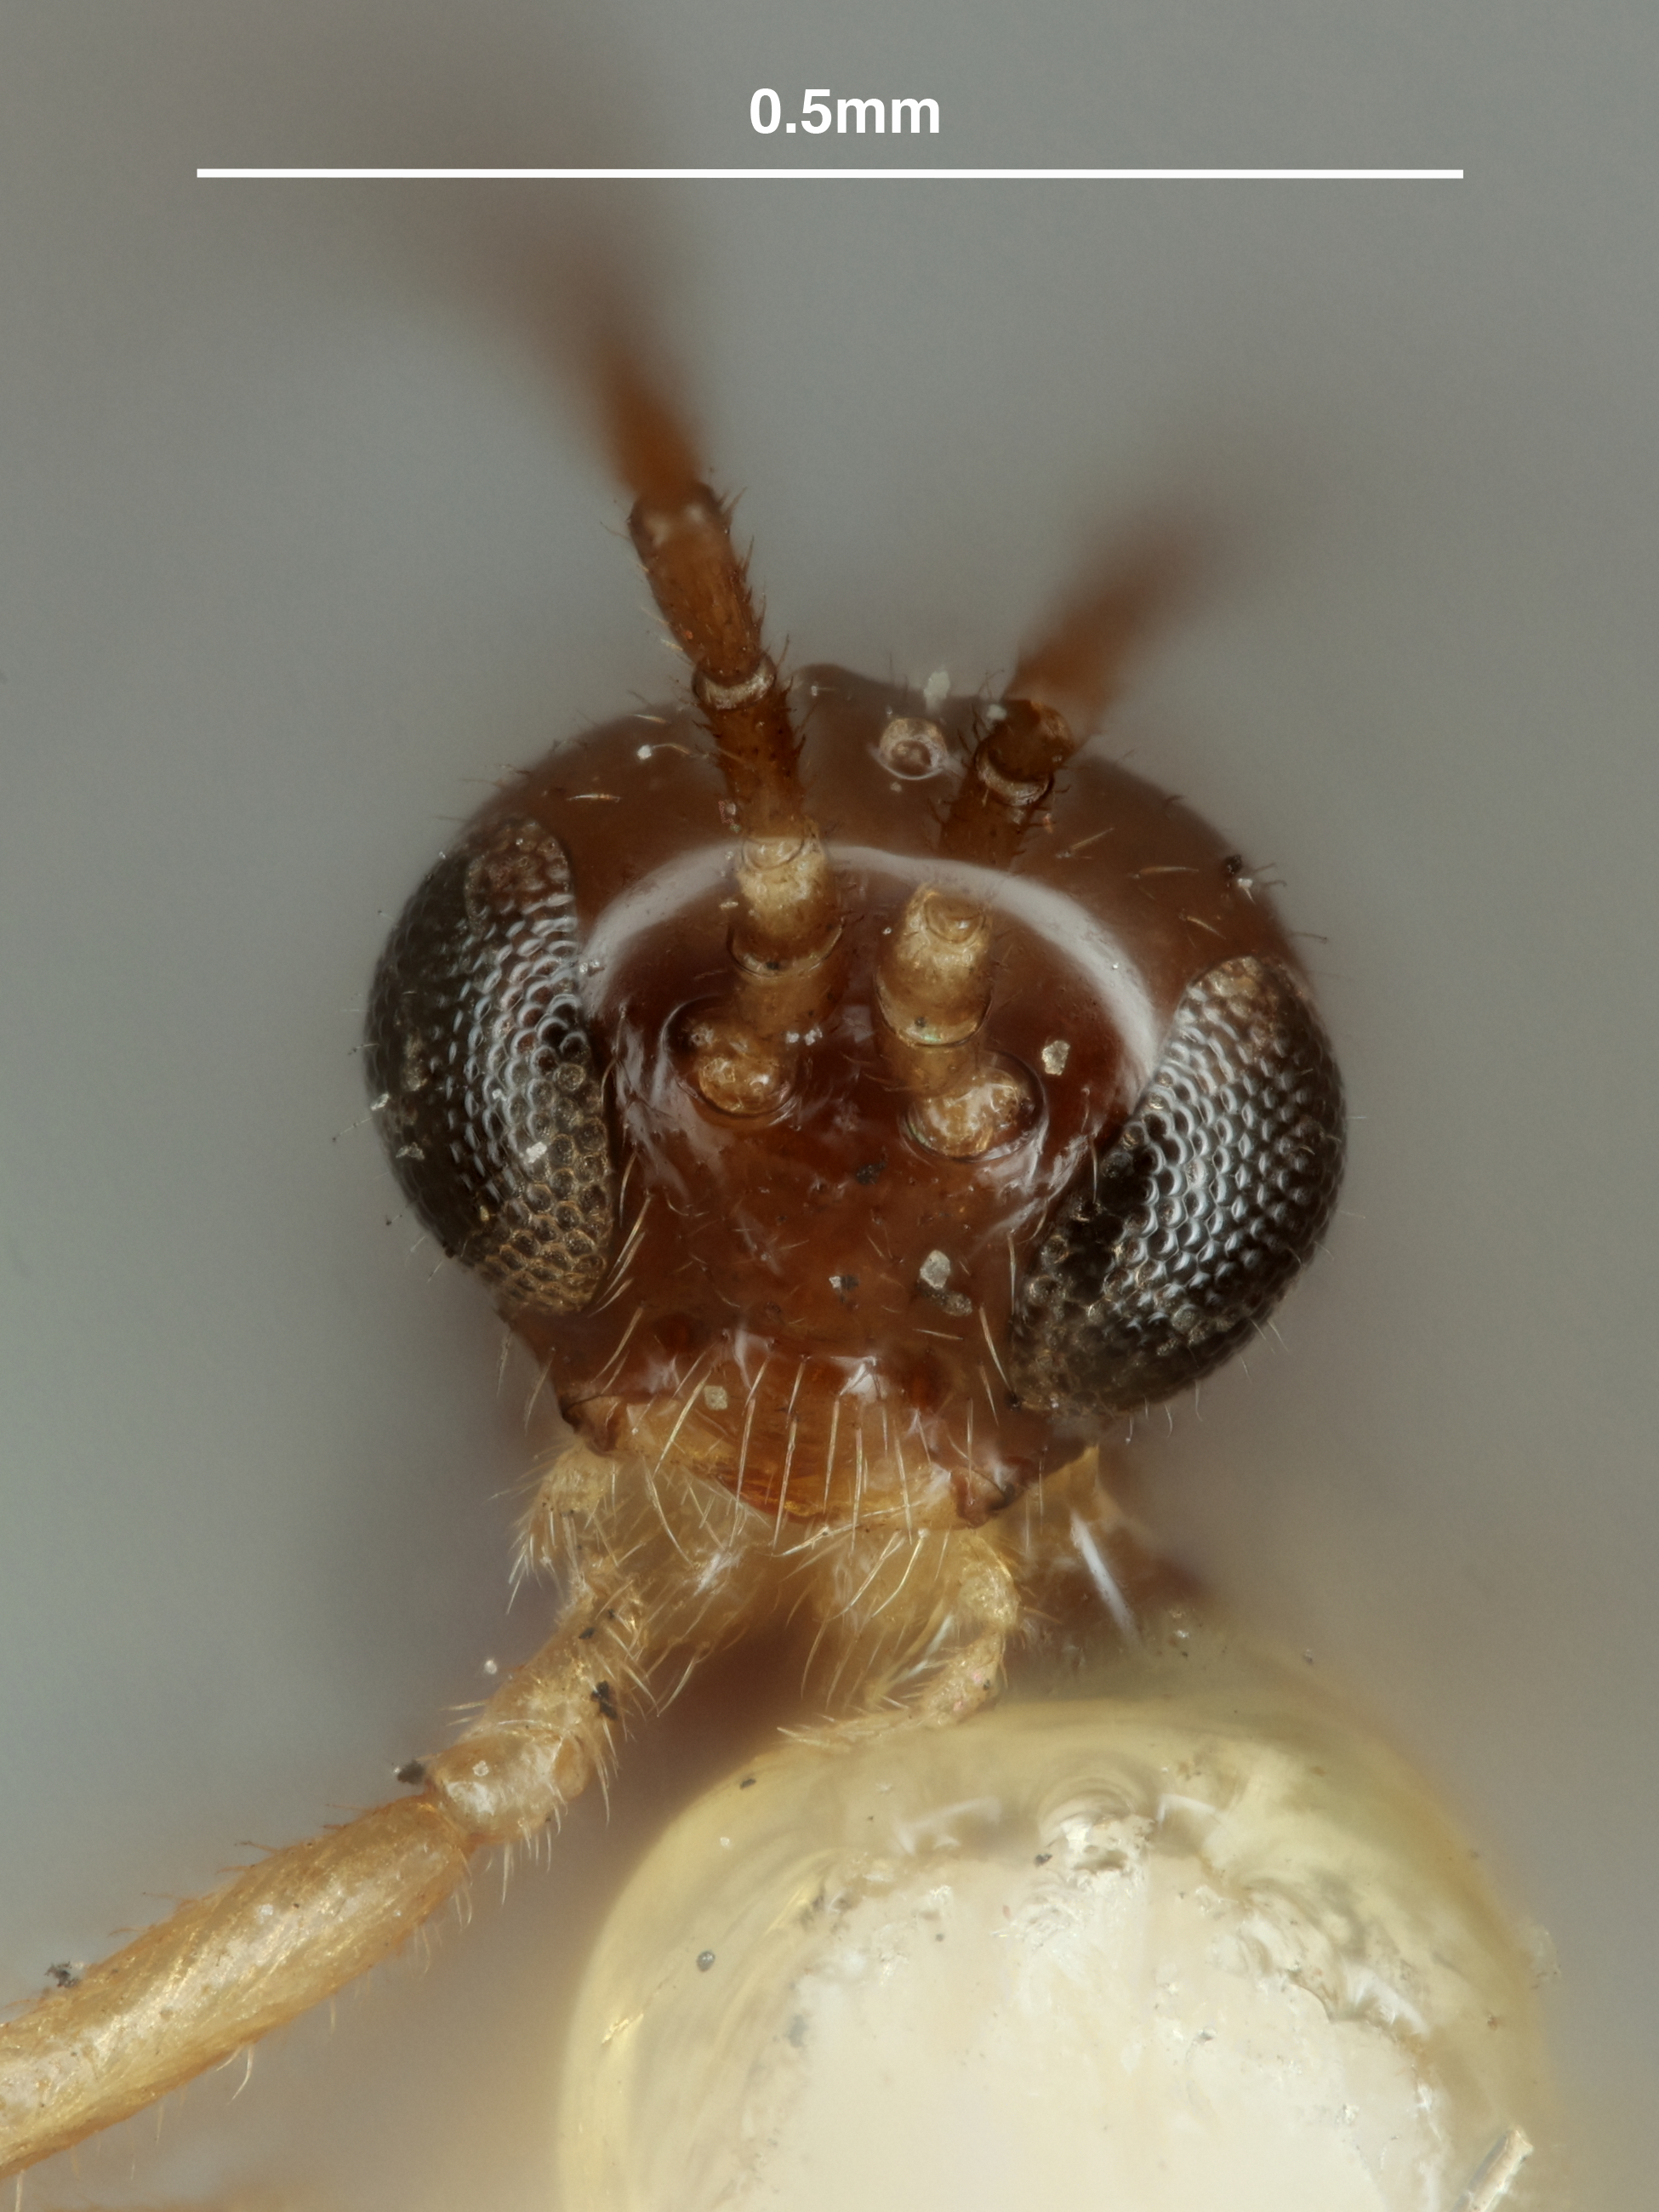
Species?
Aphidius rosaphidis
